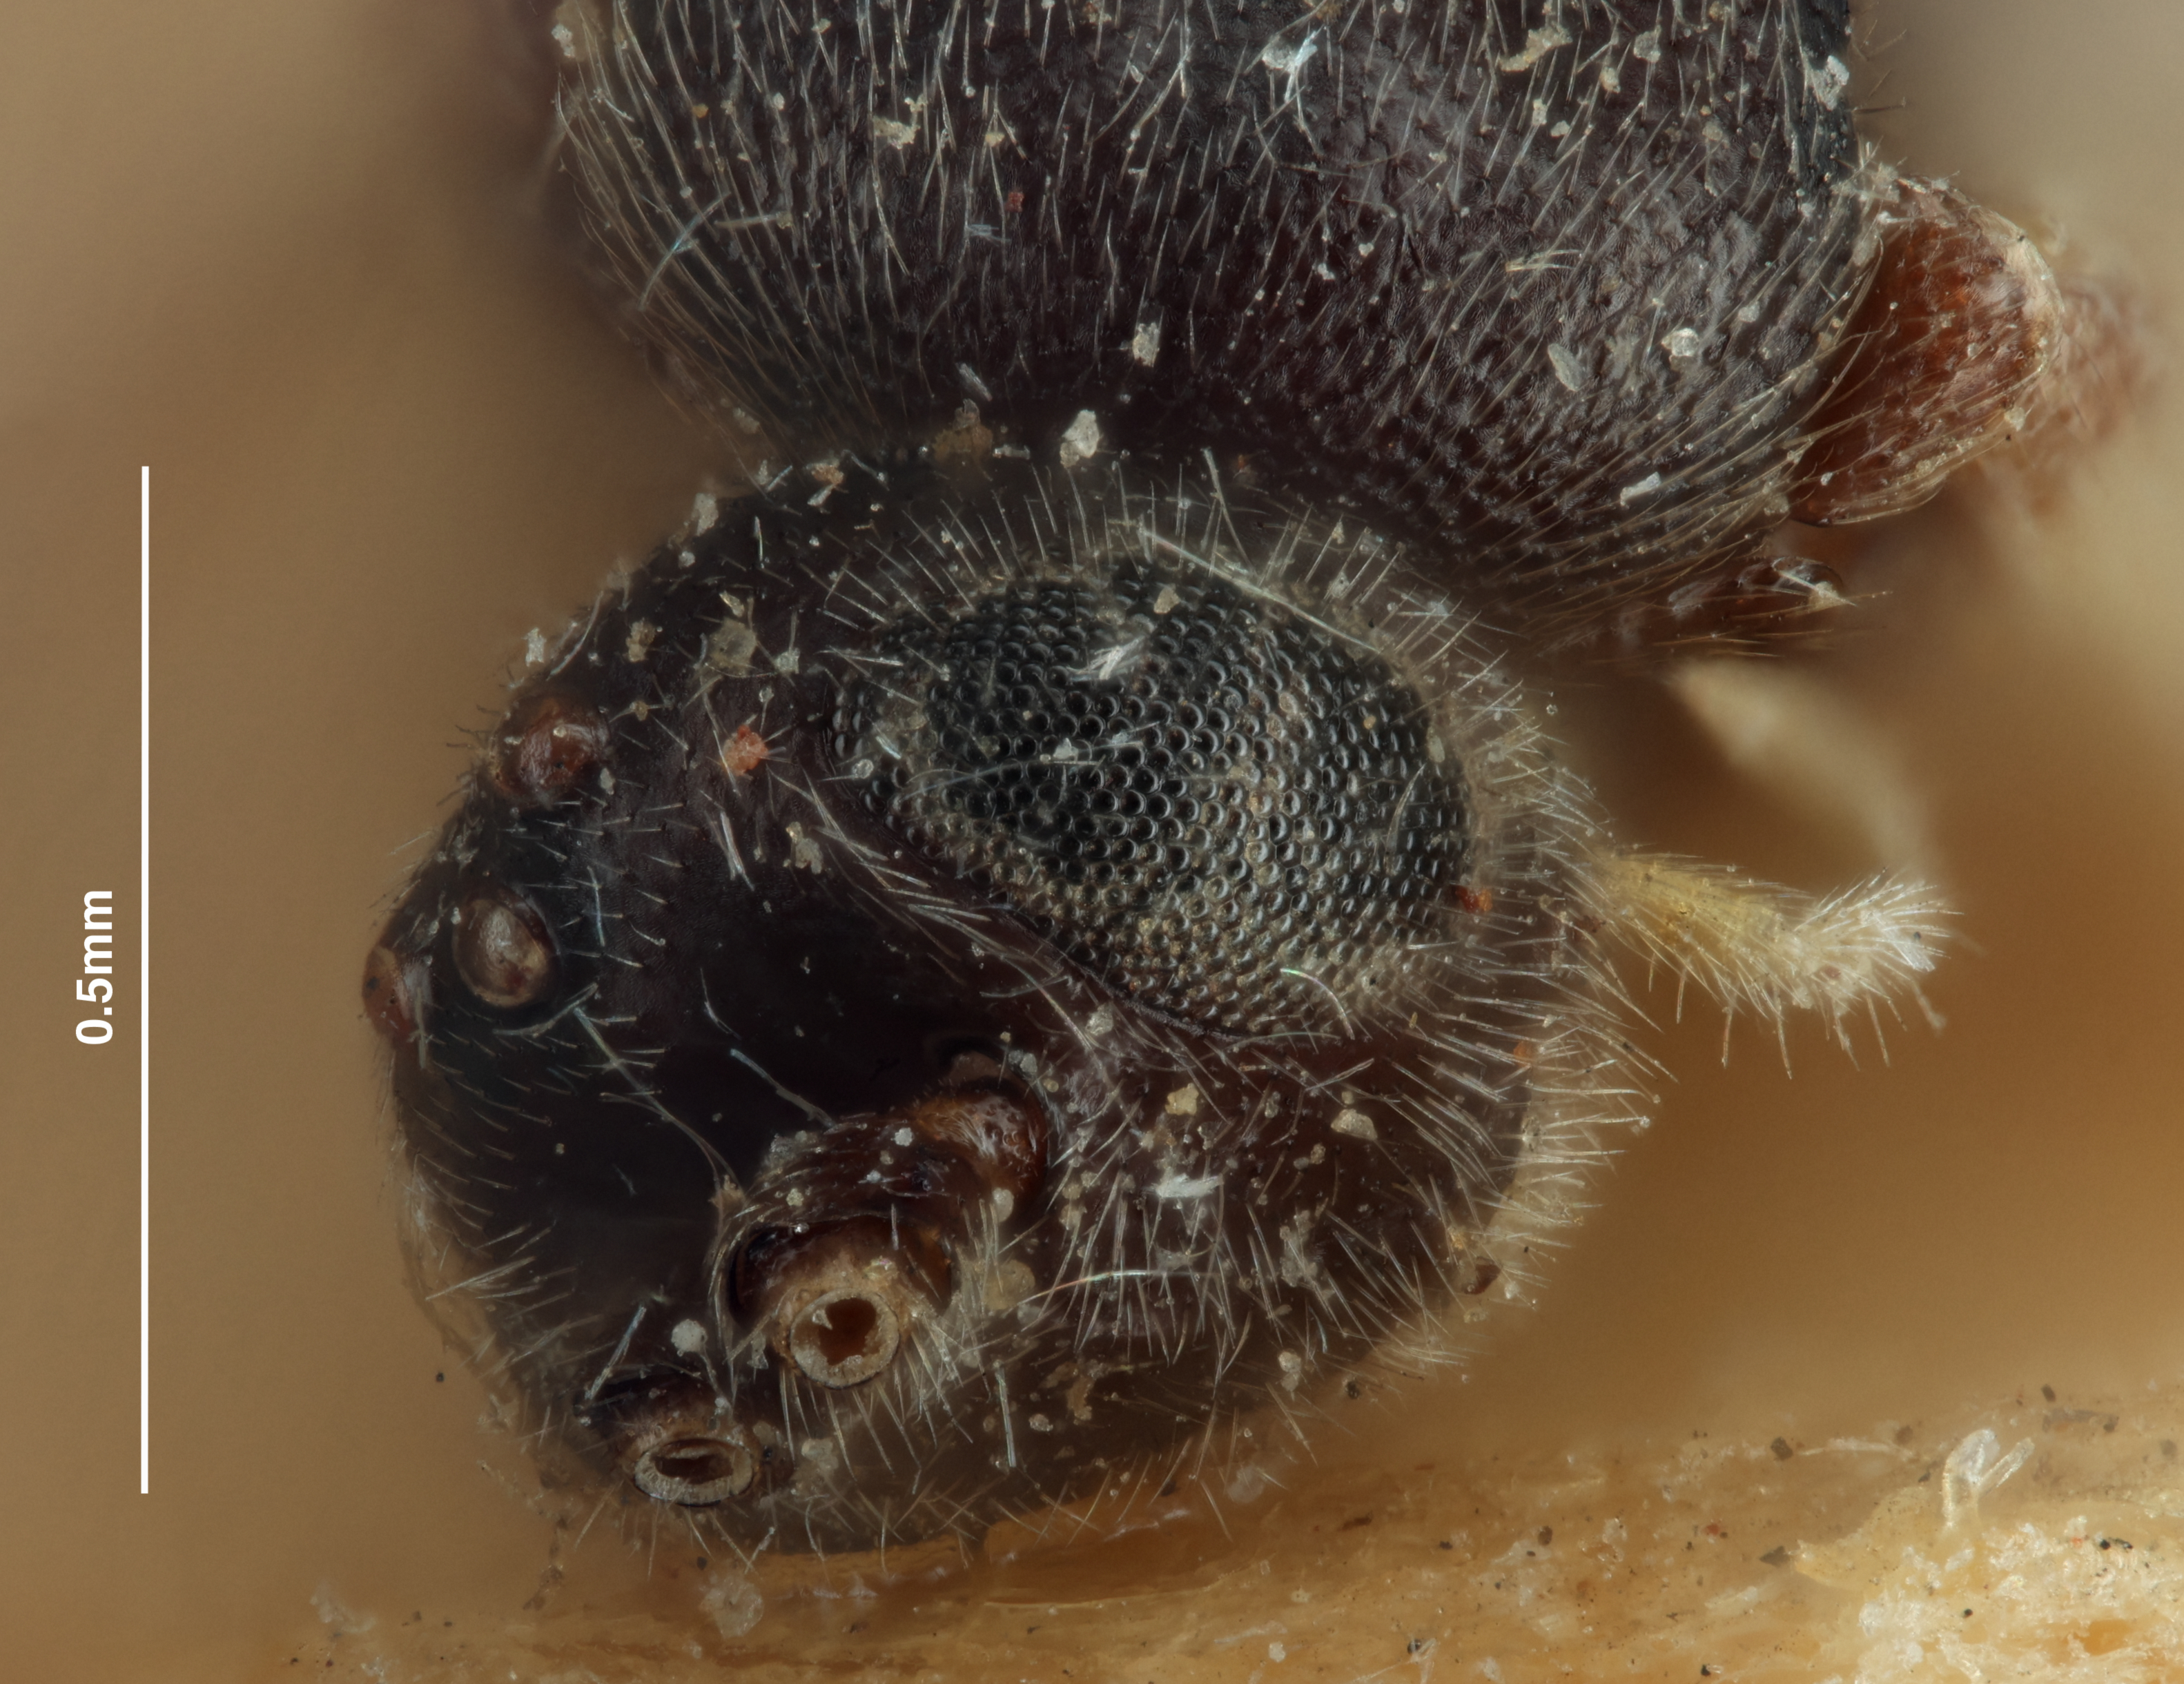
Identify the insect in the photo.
Apanteles paleacritae
